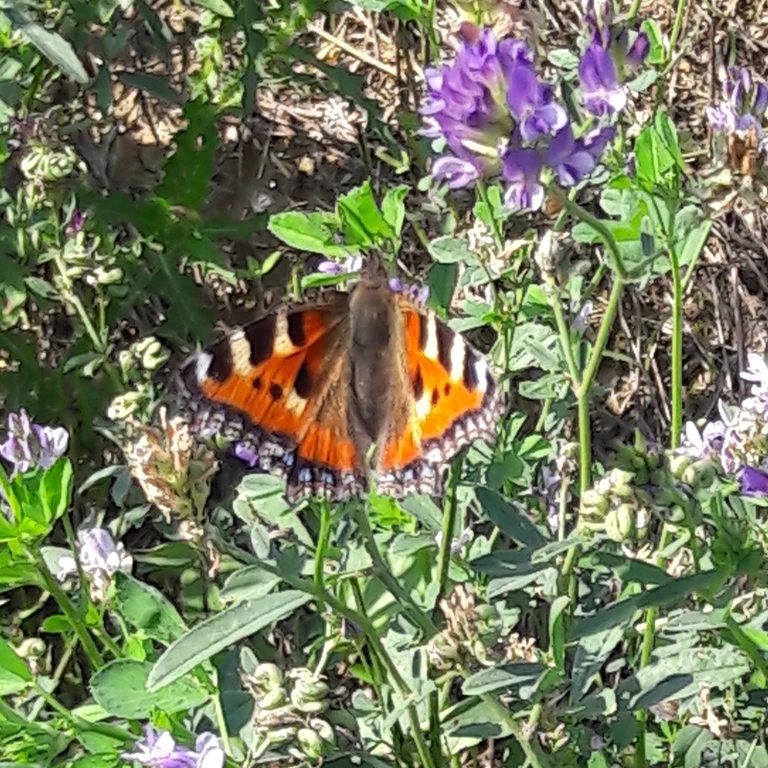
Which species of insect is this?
Aglais urticae
